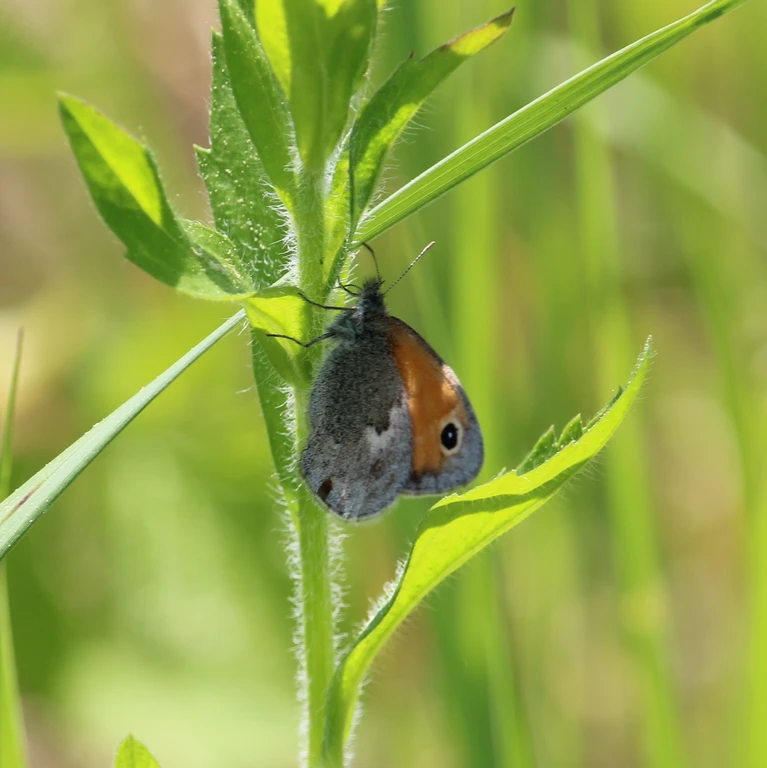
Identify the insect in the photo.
Coenonympha pamphilus
